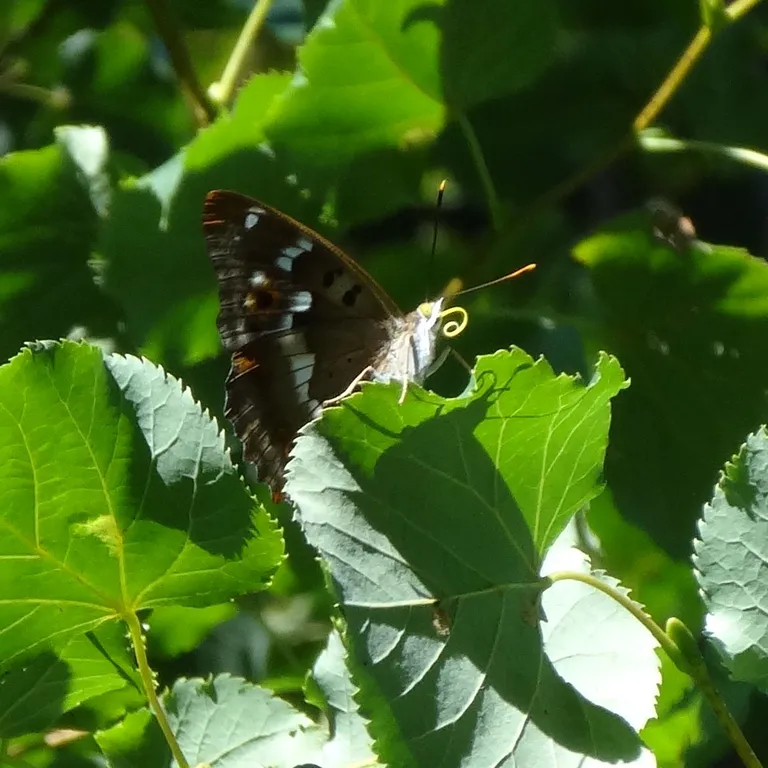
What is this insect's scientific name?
Apatura ilia
